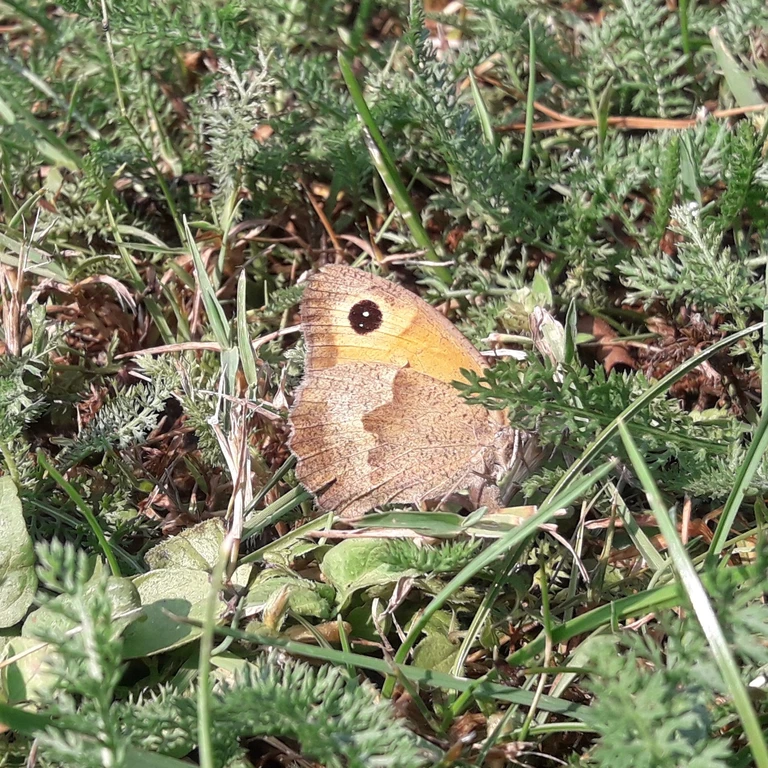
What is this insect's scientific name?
Maniola jurtina
